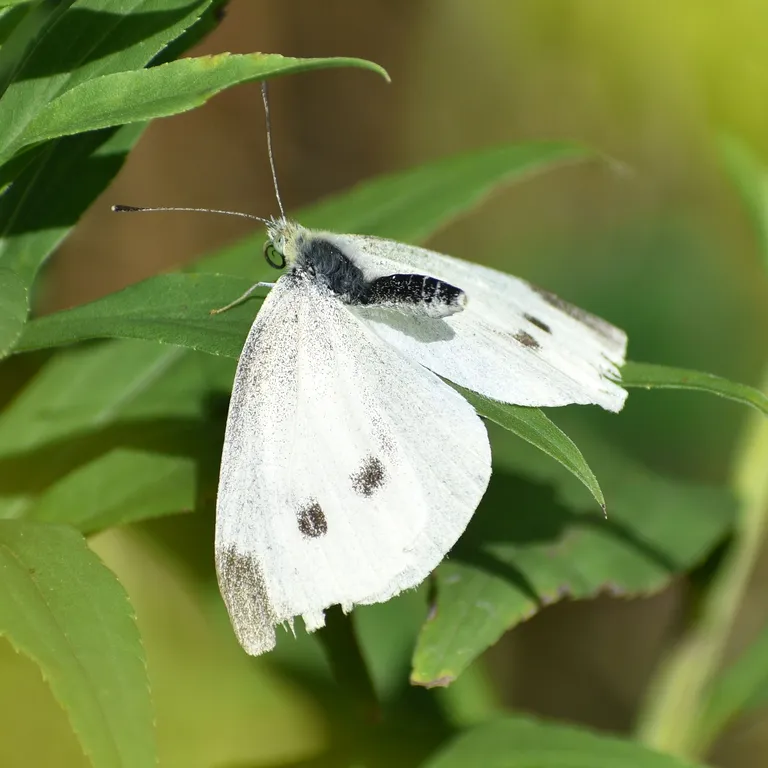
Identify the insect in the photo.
Pieris rapae
